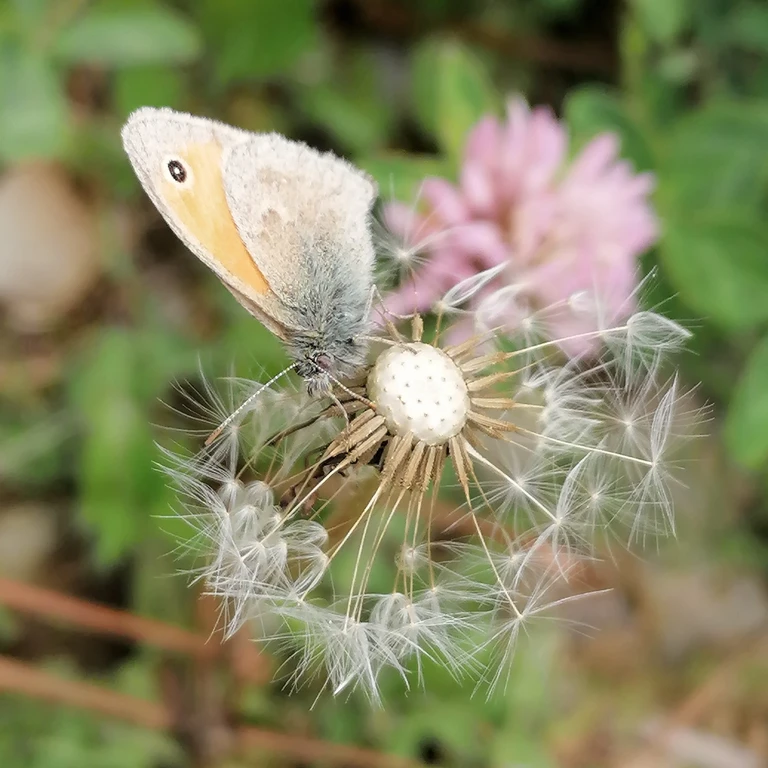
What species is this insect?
Coenonympha pamphilus
